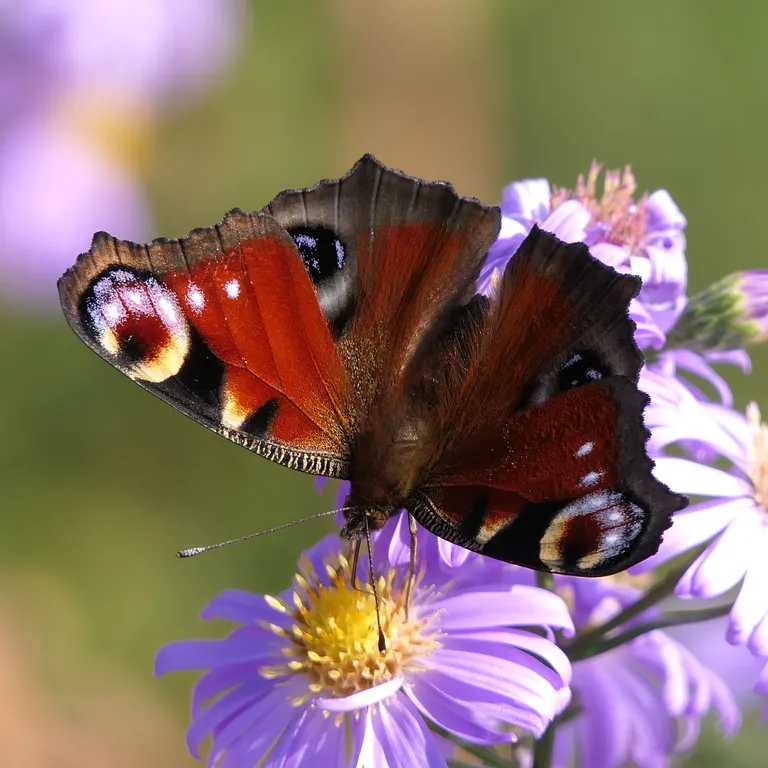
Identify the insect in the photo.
Aglais io
